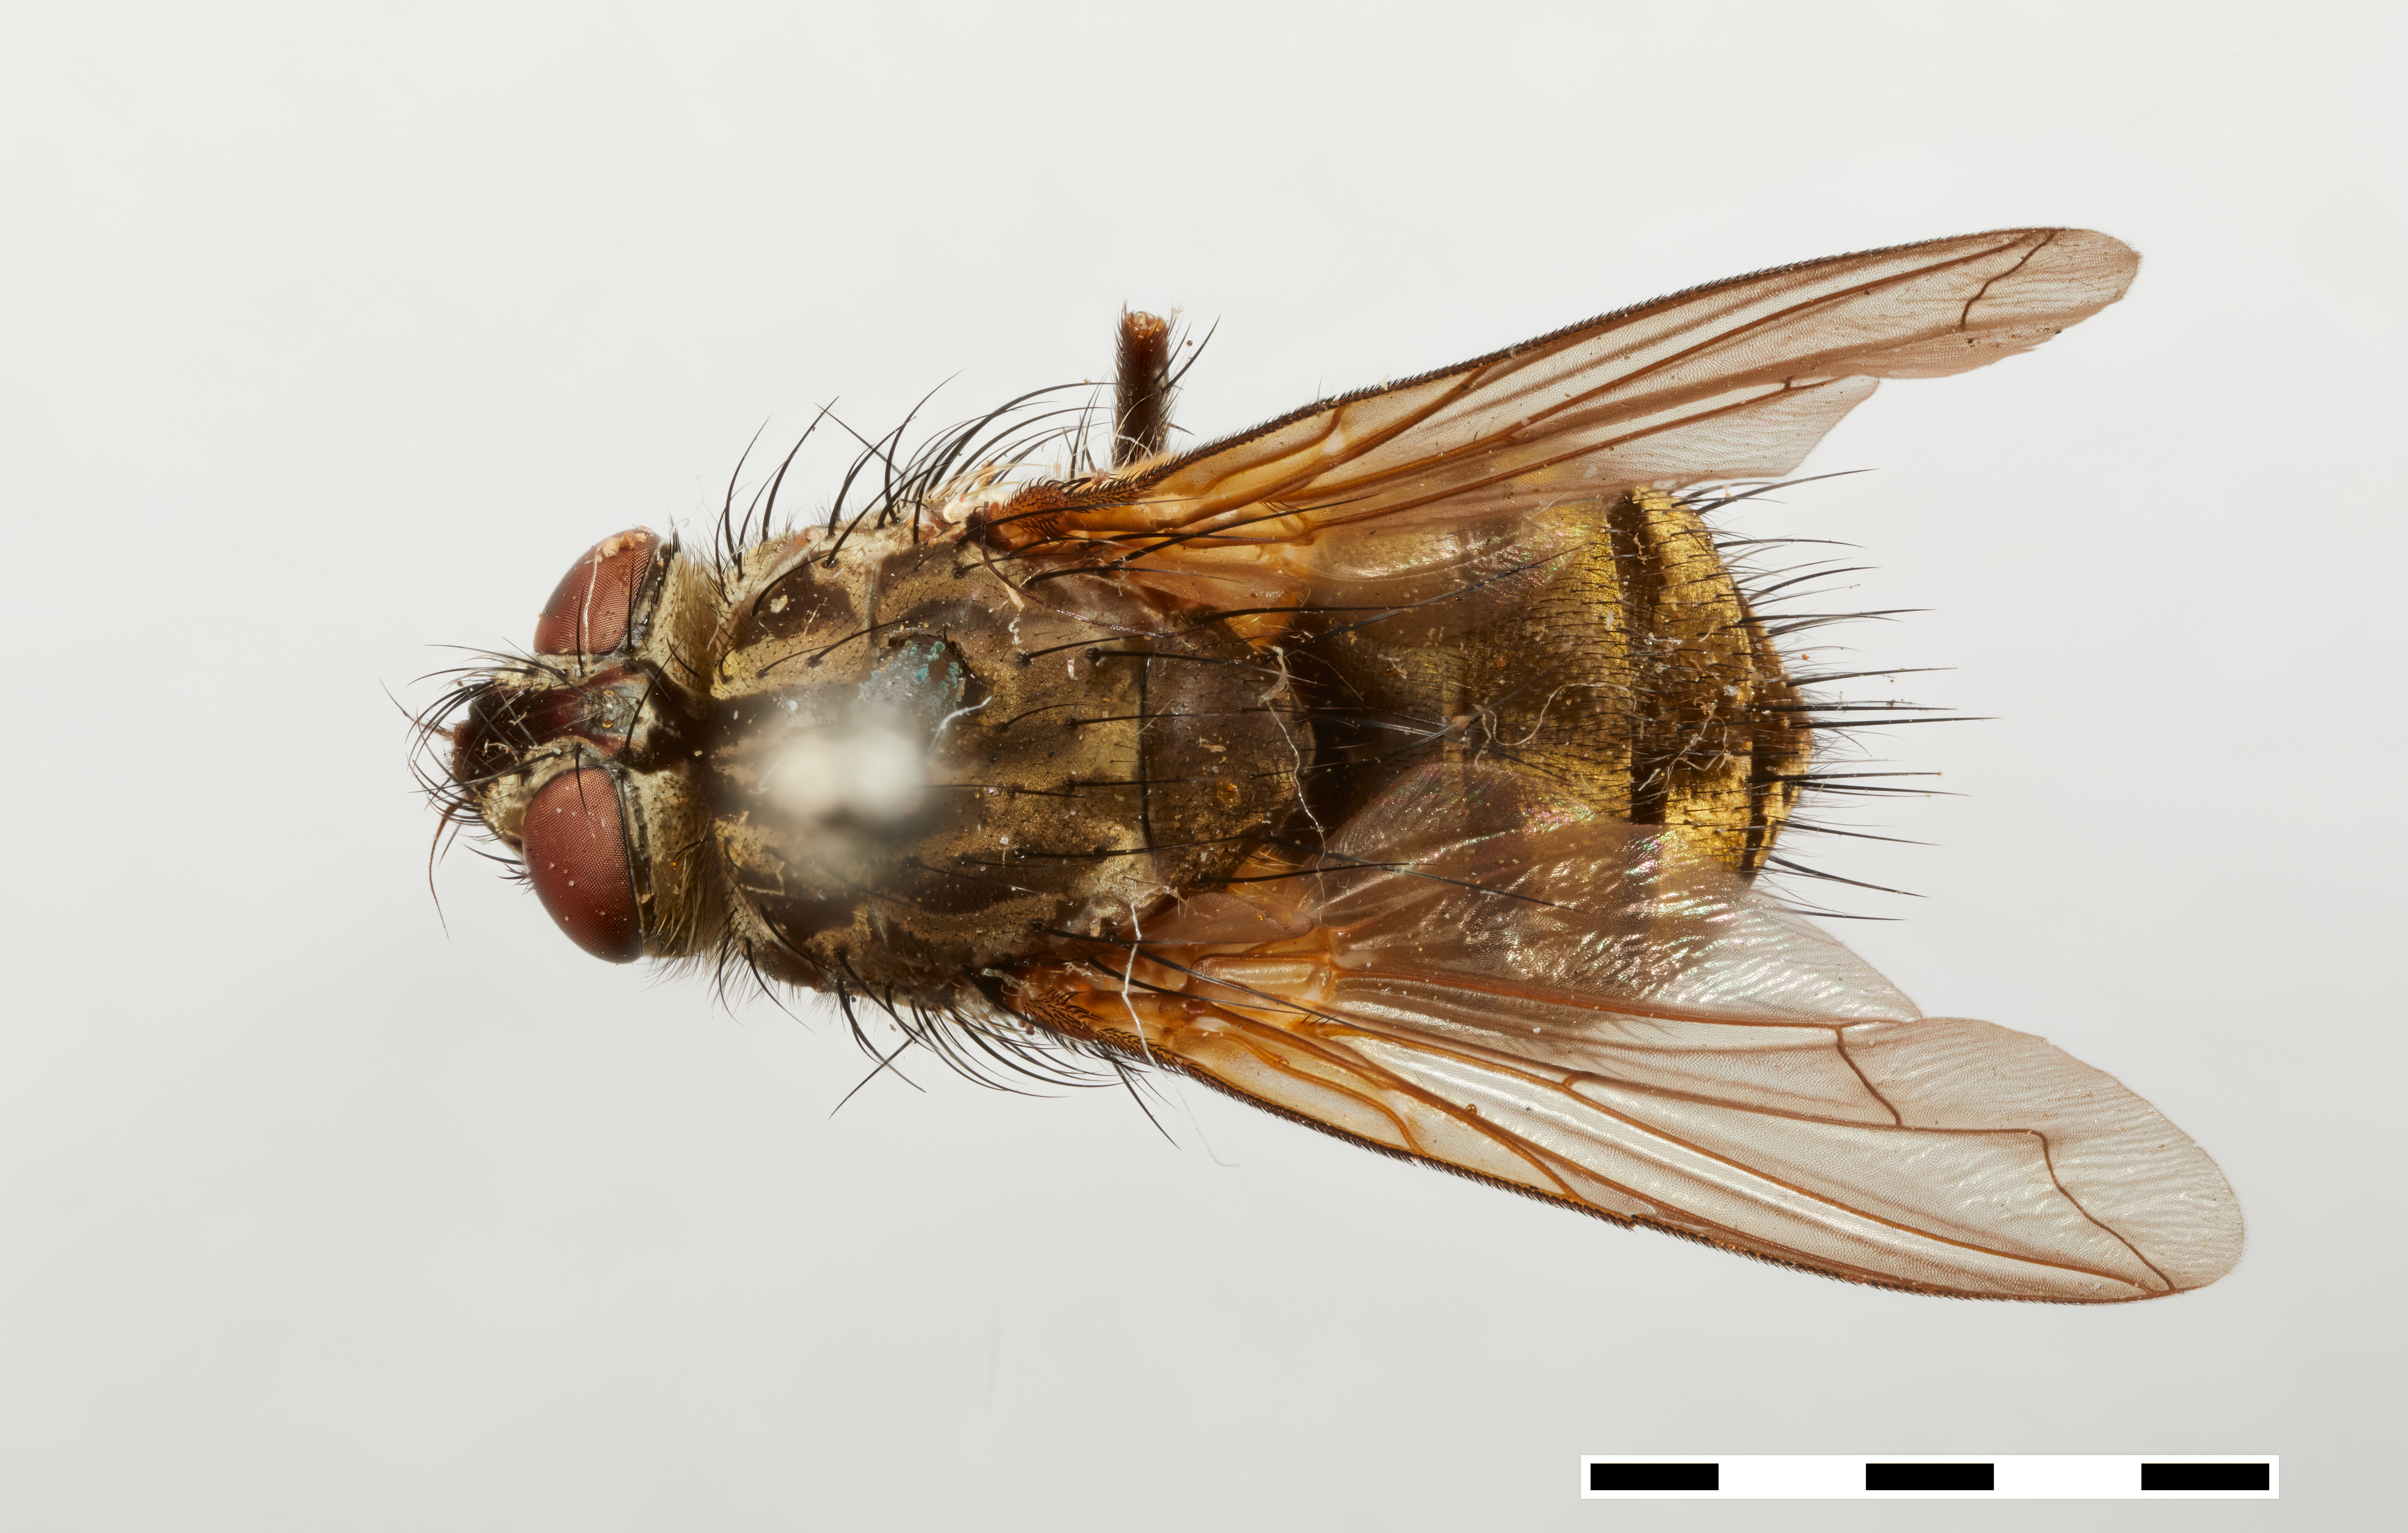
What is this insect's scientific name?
Notodytes aurea
